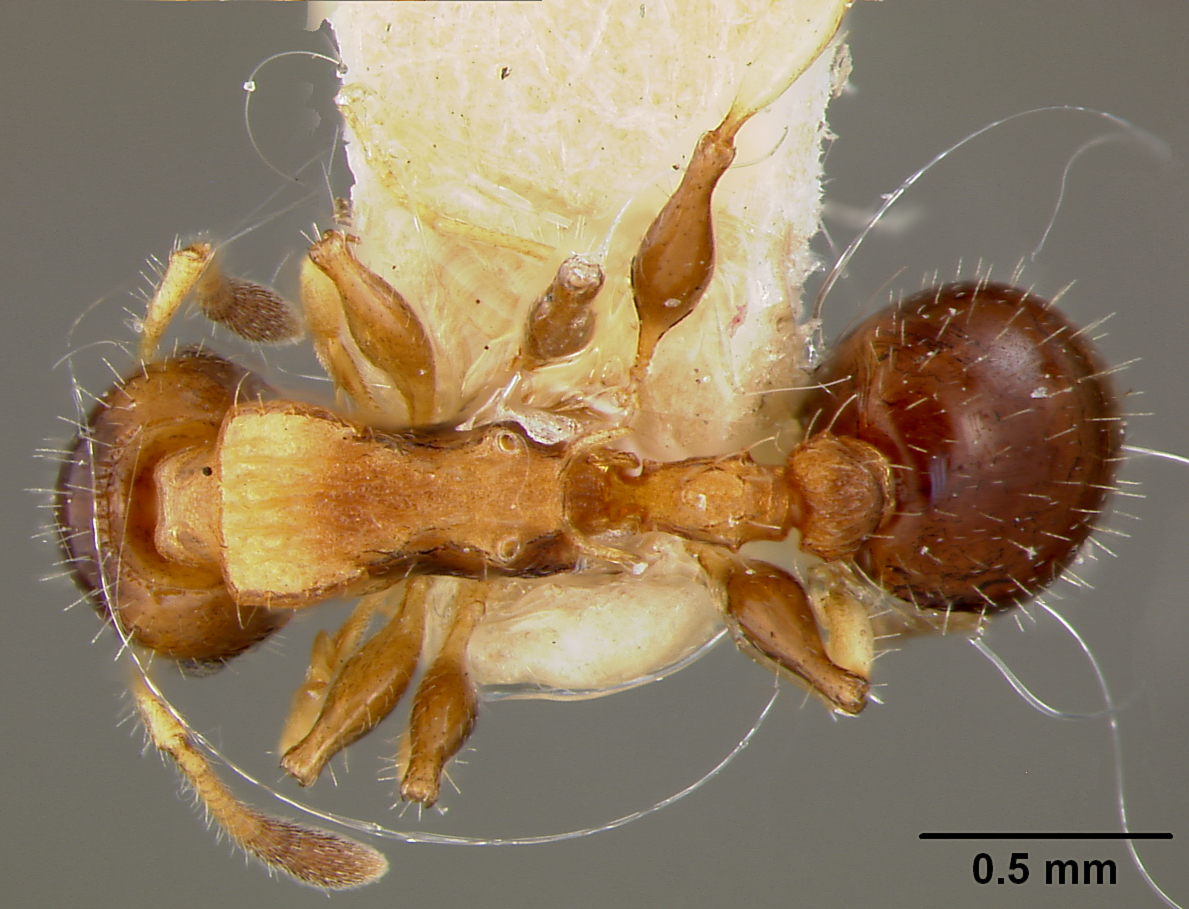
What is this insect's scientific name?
Leptothorax pleuriticus
